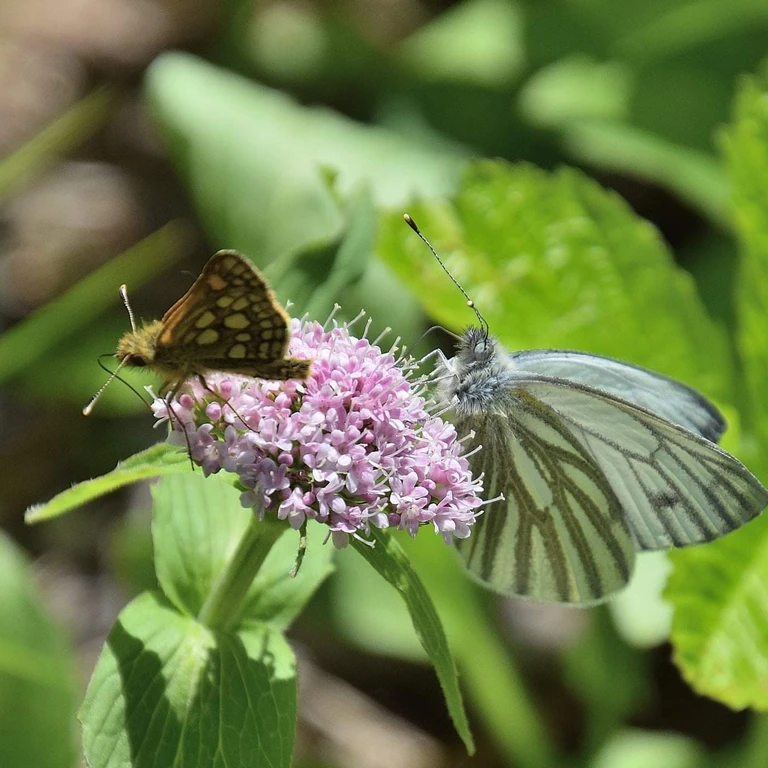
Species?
Carterocephalus palaemon
